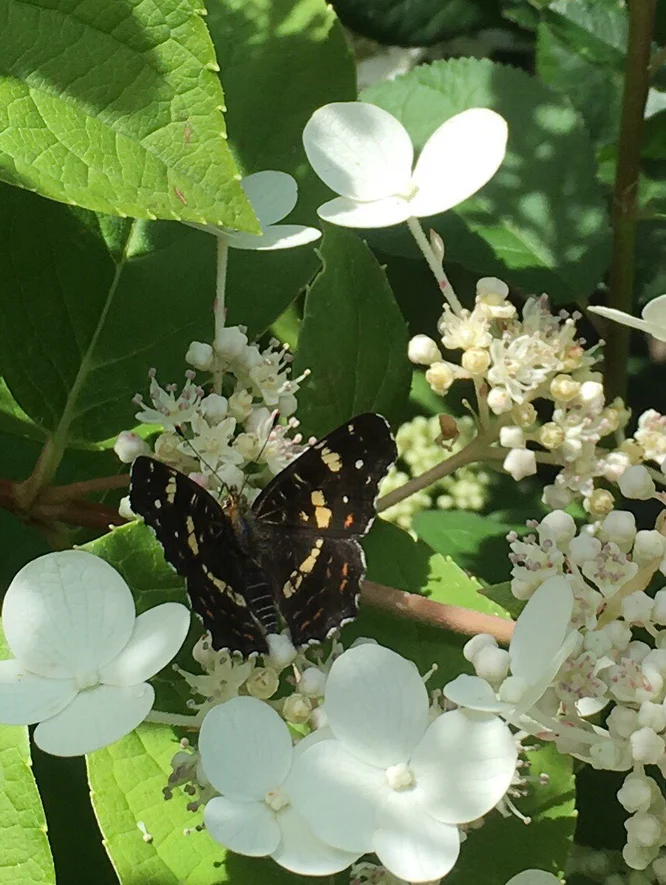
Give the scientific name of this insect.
Araschnia levana
